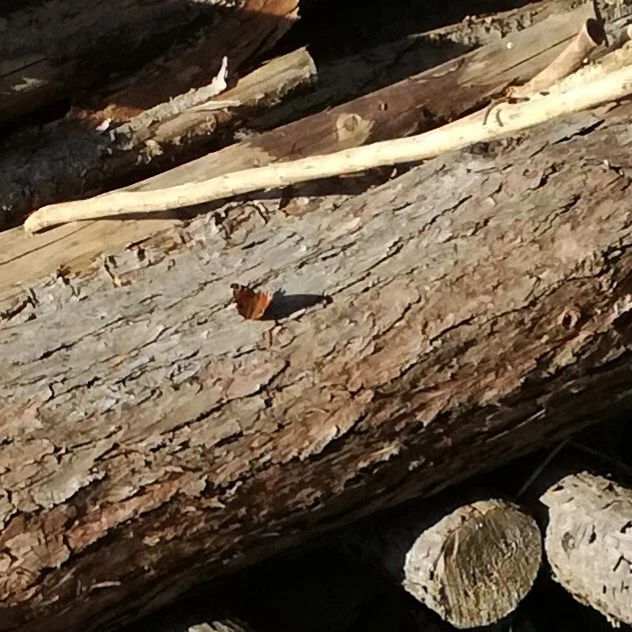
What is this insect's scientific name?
Aglais io
